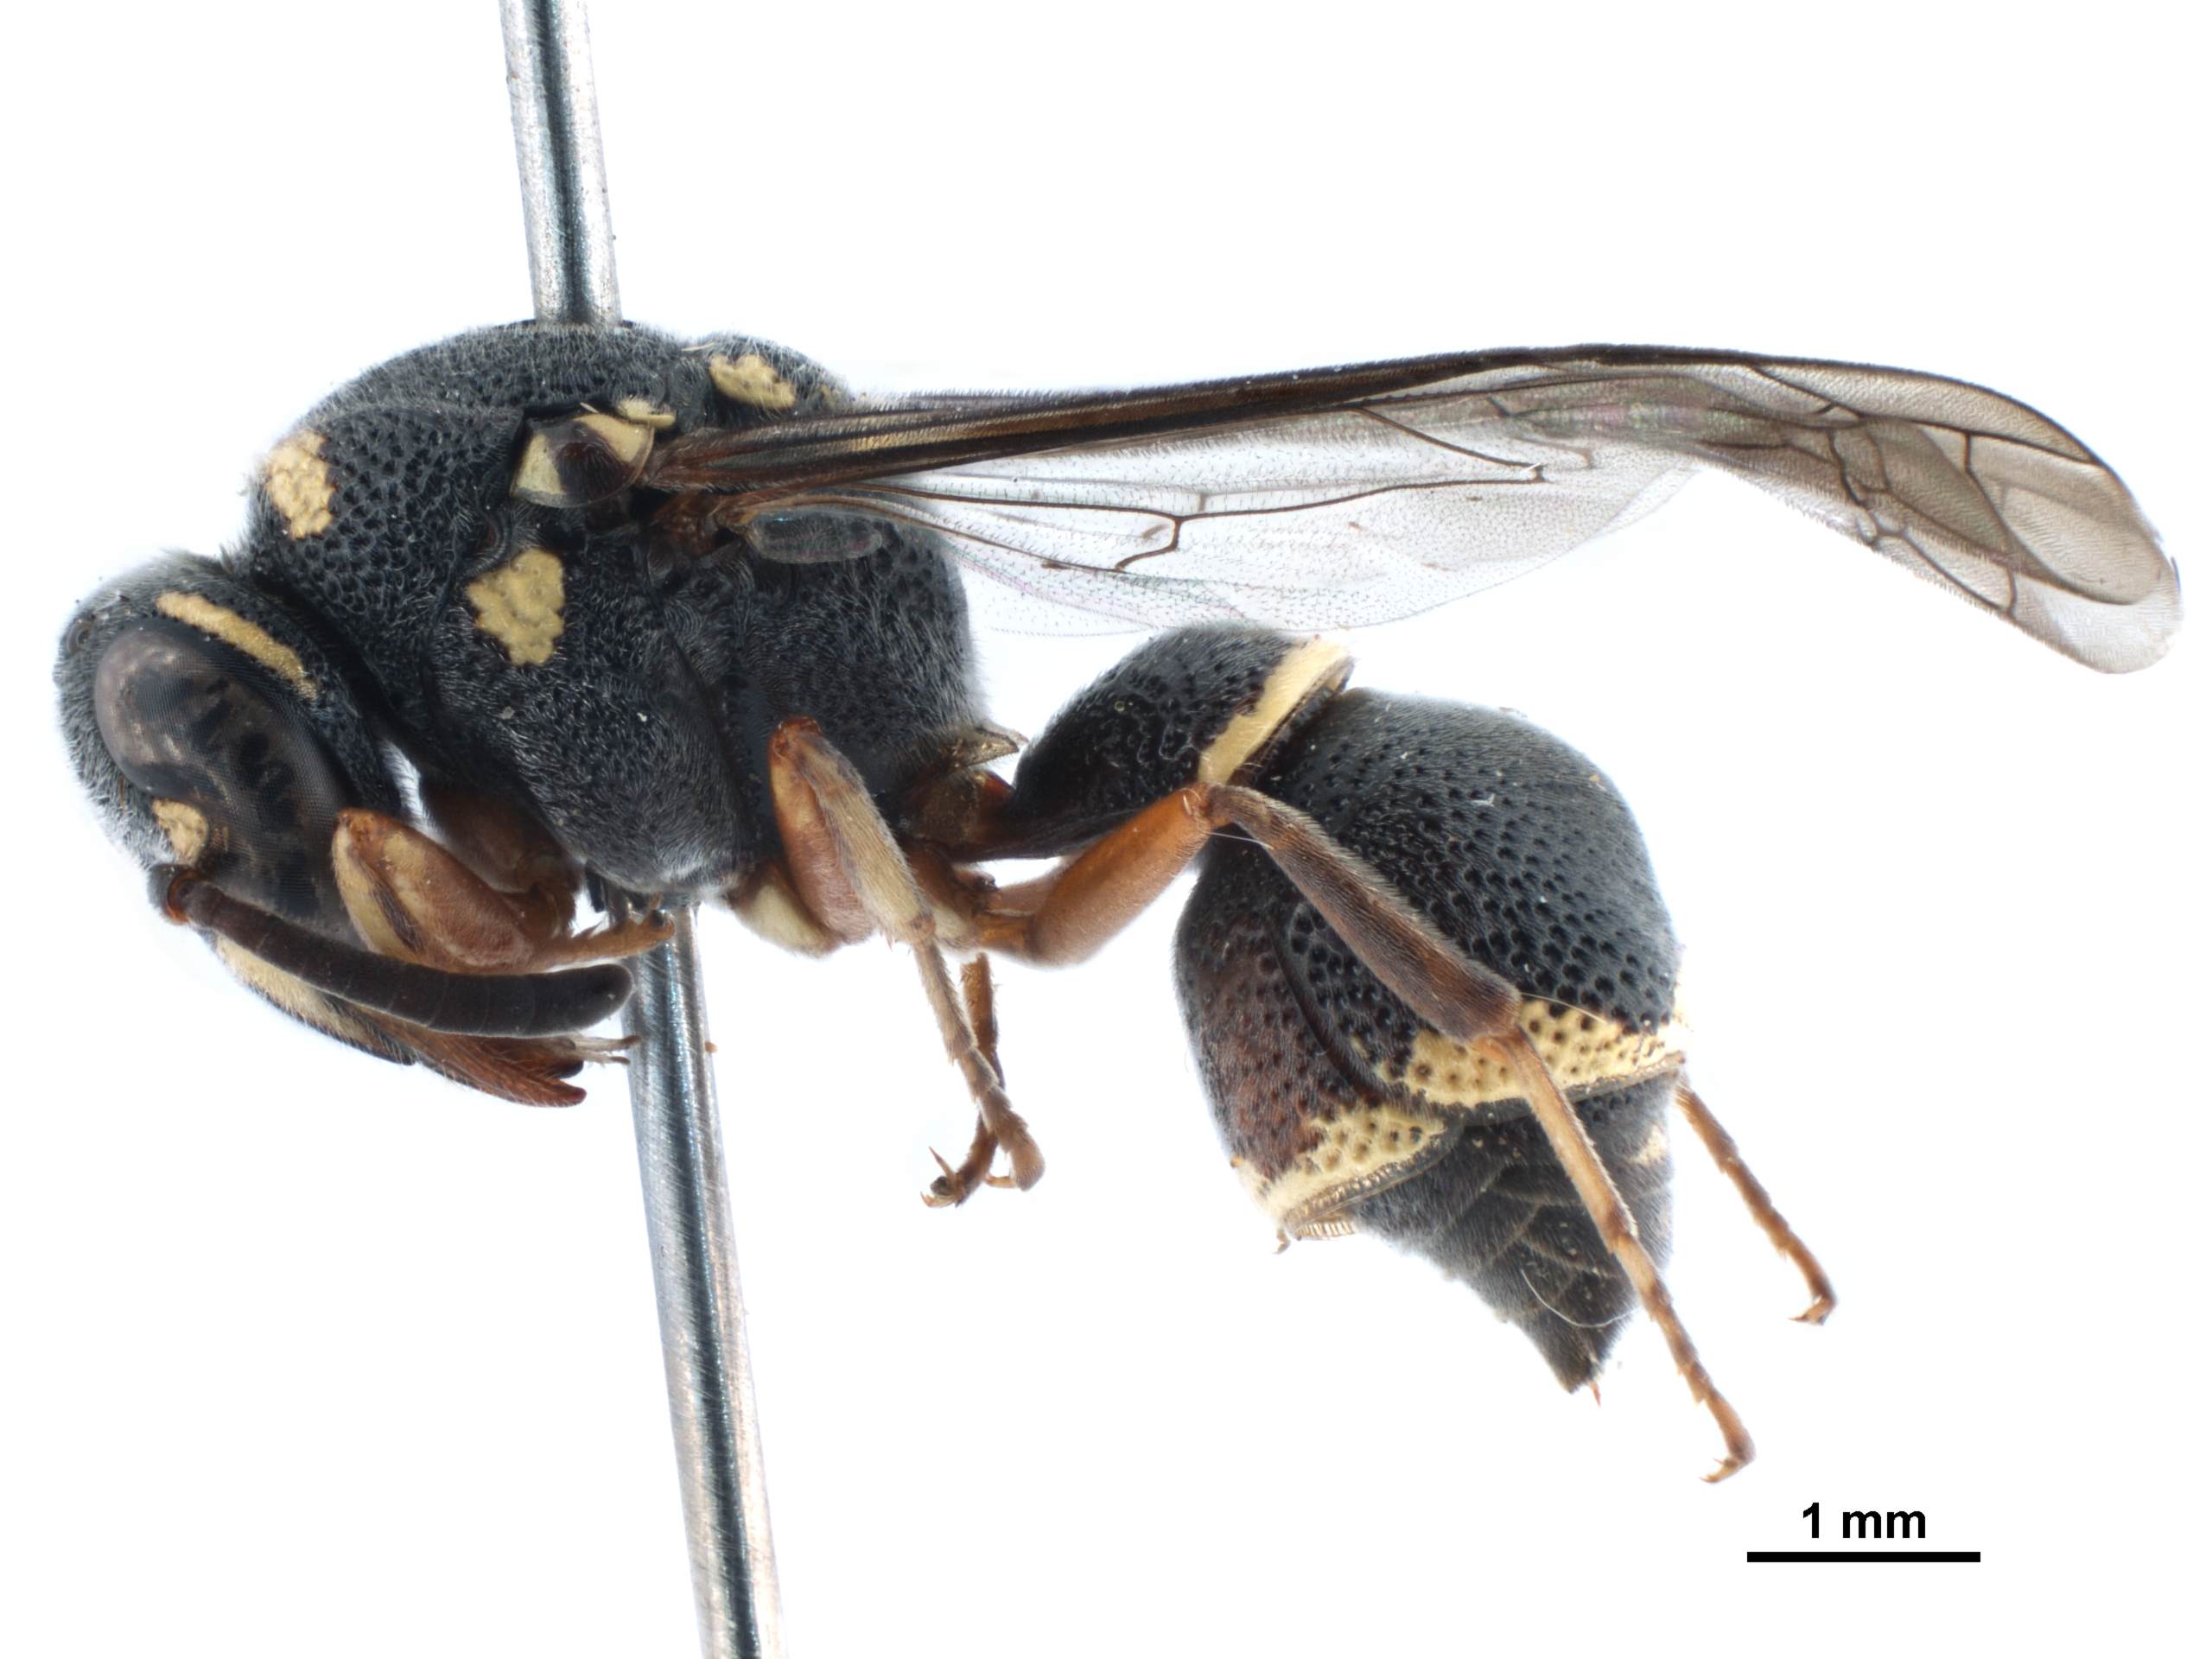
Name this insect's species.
Paraleptomenes humbertianus
